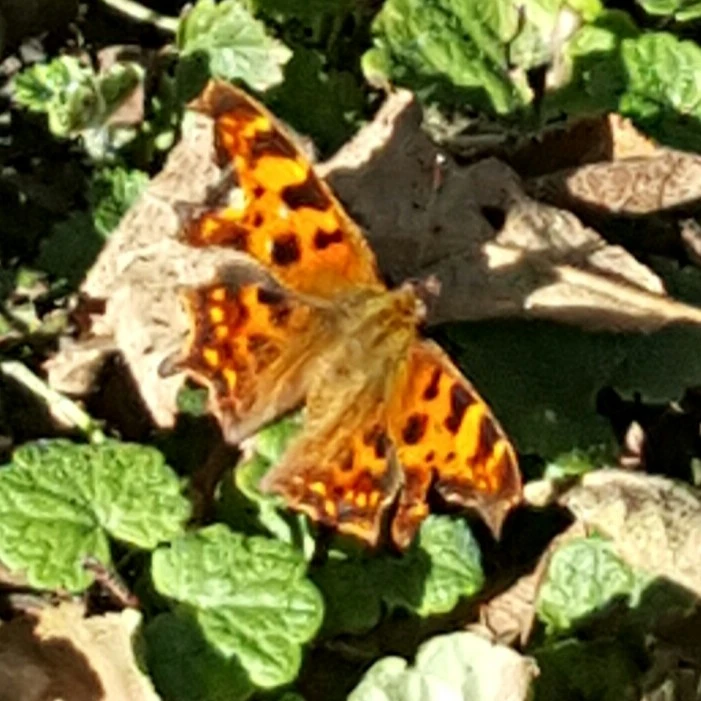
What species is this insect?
Polygonia c-album
